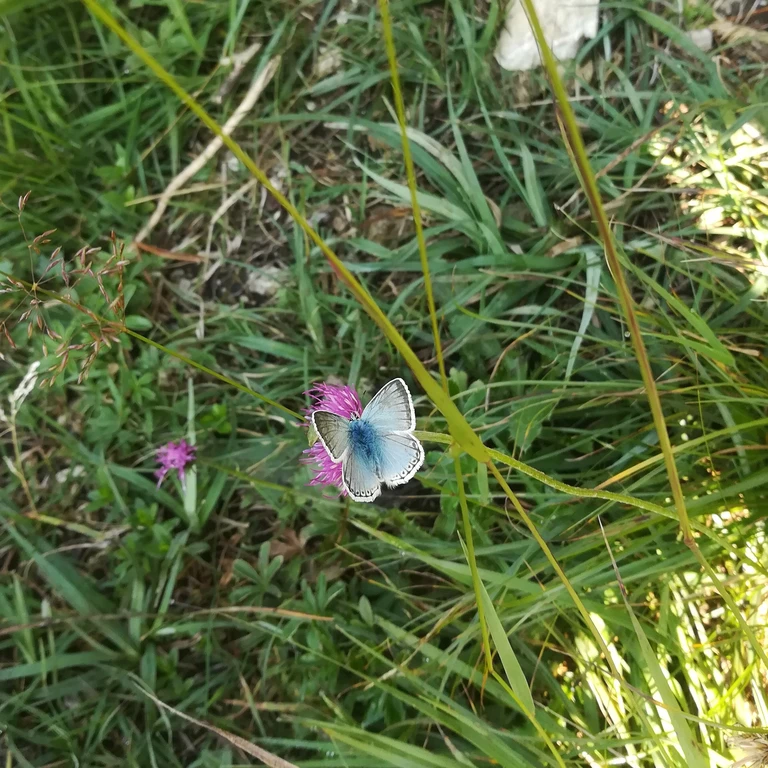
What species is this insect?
Lysandra coridon
